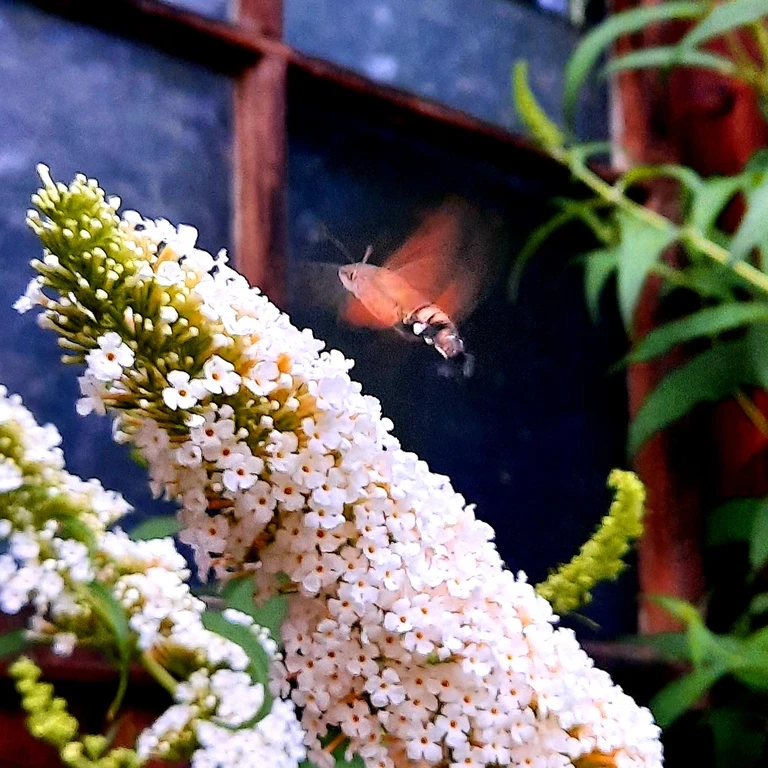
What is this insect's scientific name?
Macroglossum stellatarum
